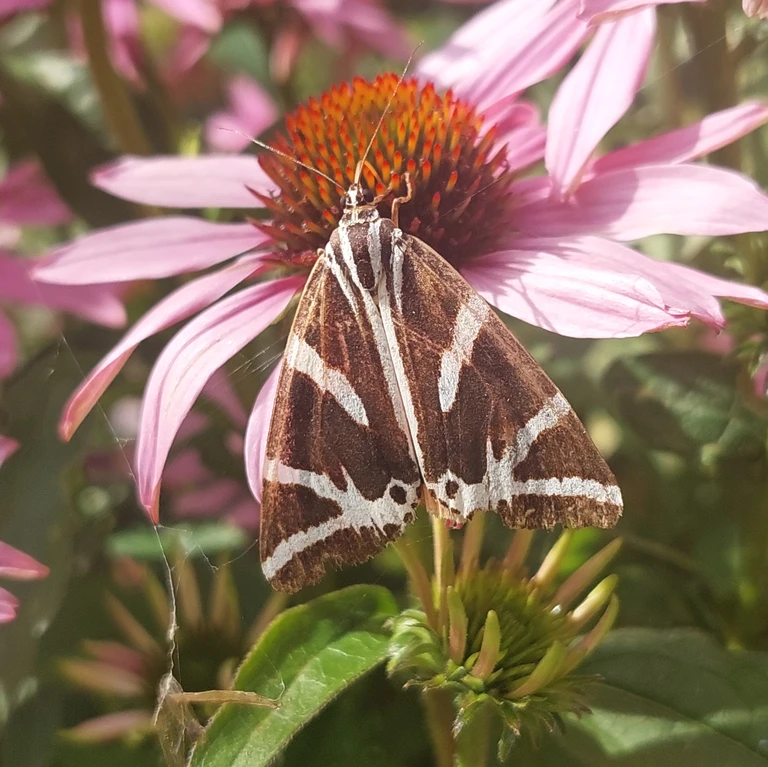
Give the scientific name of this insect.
Euplagia quadripunctaria
